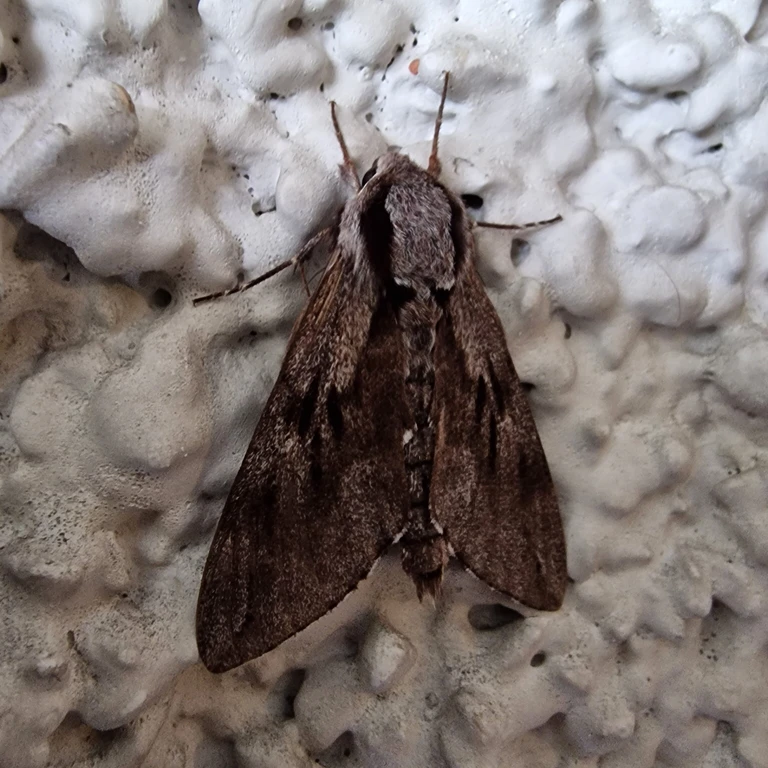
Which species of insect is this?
Sphinx pinastri
